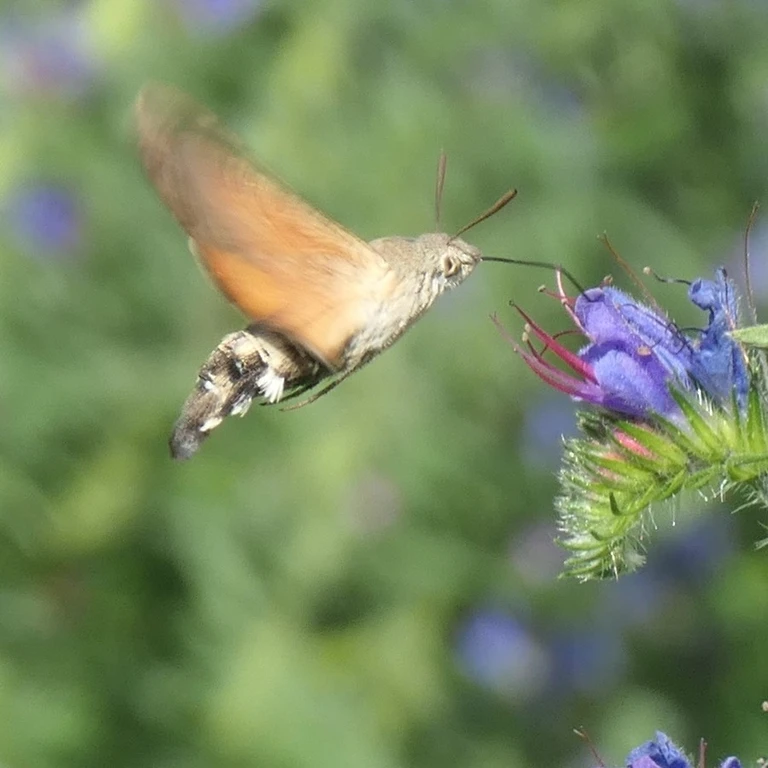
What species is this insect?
Macroglossum stellatarum
